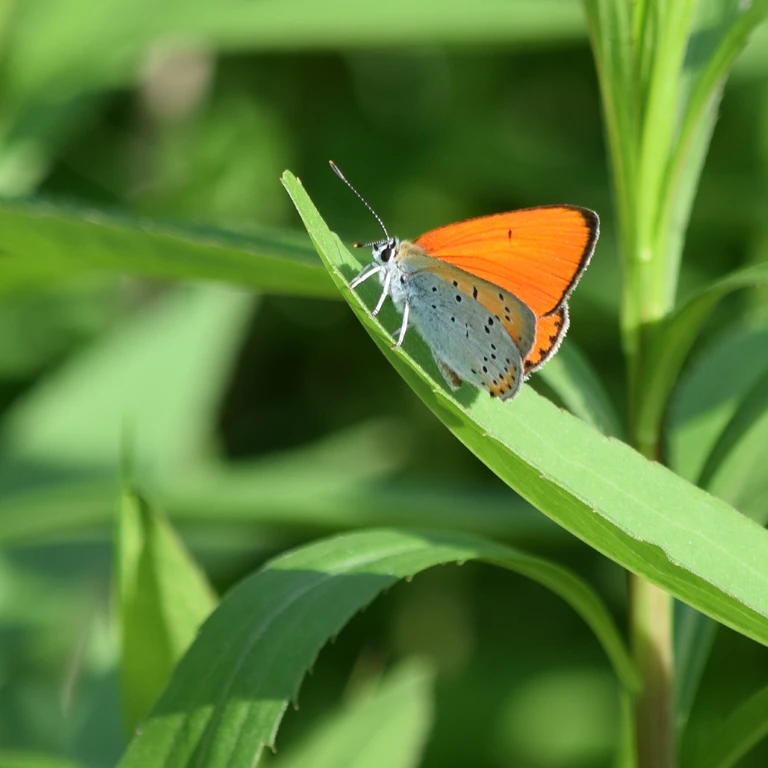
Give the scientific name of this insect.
Lycaena dispar
